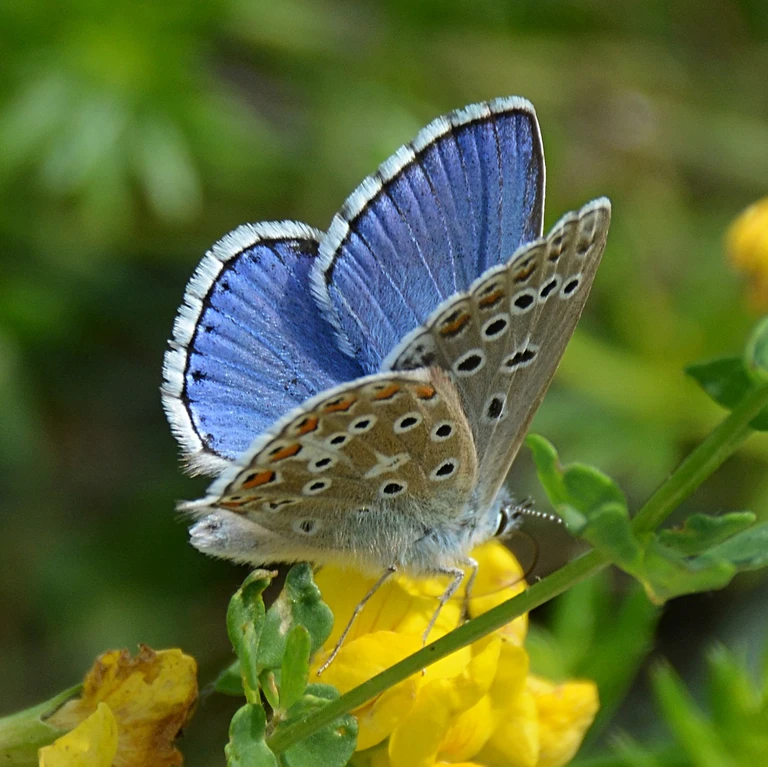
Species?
Lysandra bellargus
